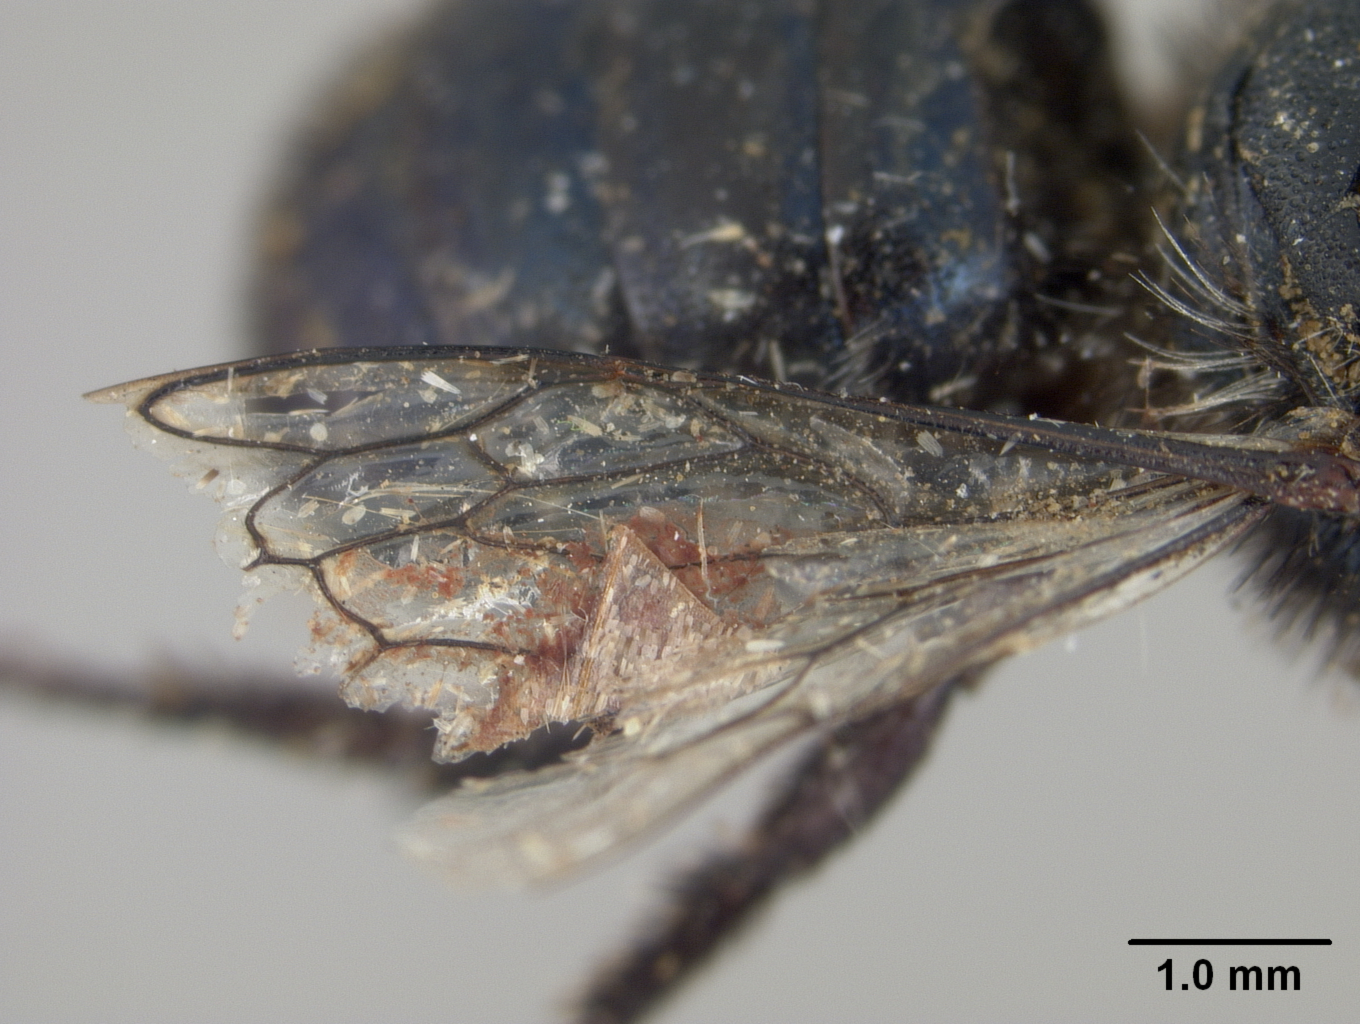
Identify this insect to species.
Osmia grinnelli
